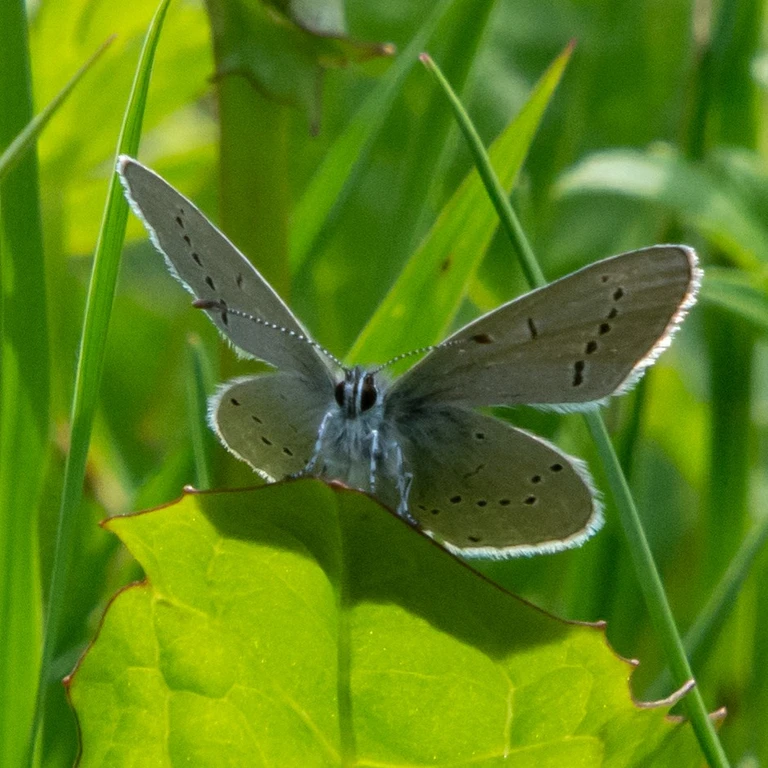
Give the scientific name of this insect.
Cyaniris semiargus
